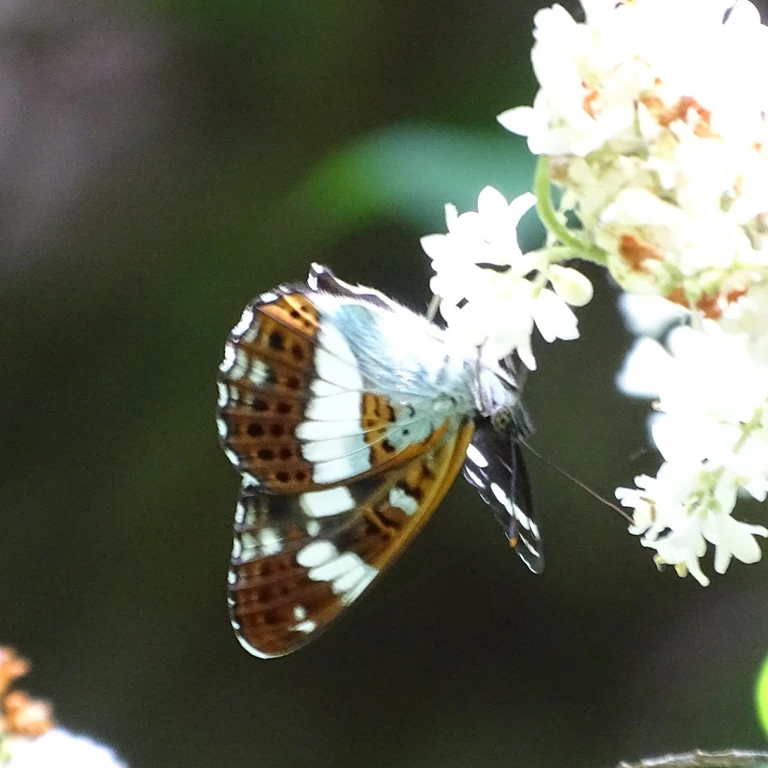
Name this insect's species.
Limenitis camilla (also Ladoga camilla)
